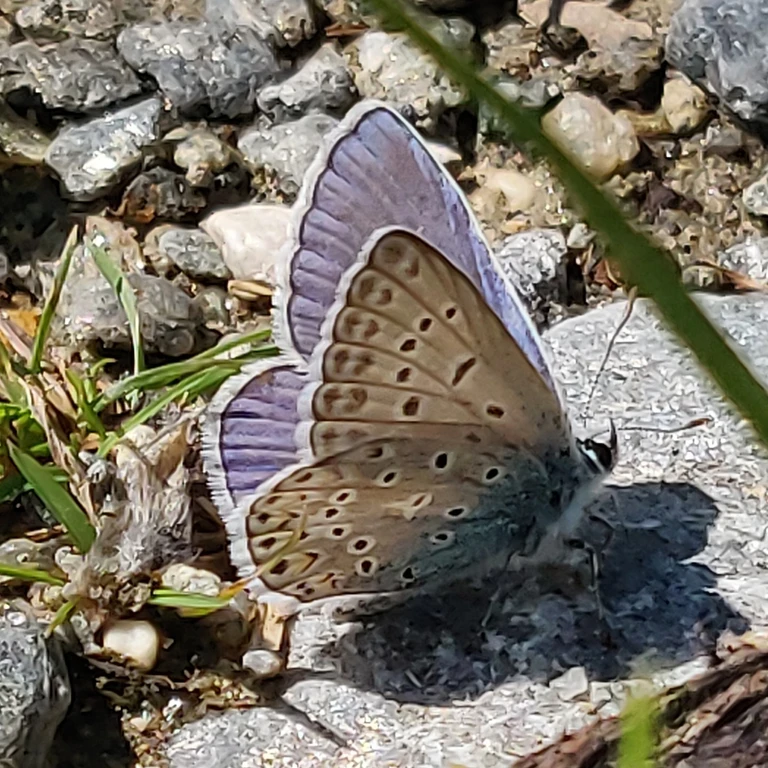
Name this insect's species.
Polyommatus icarus
